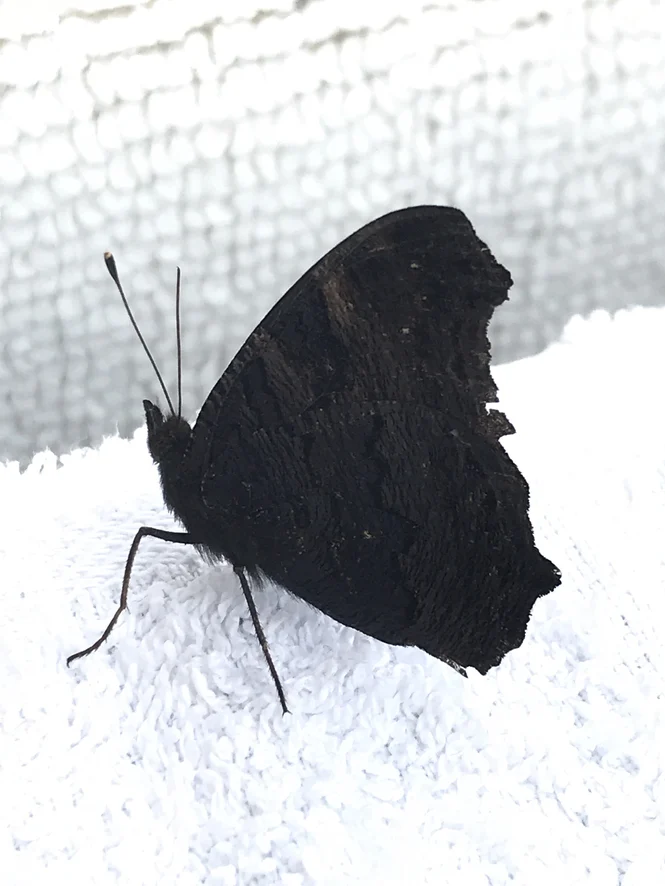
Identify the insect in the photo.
Aglais io
